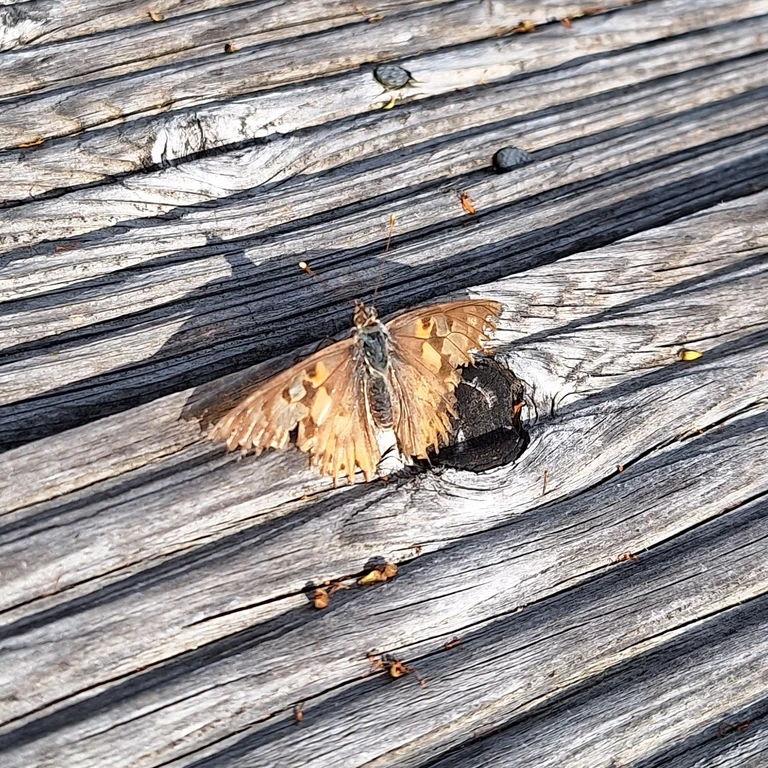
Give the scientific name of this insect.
Vanessa cardui
